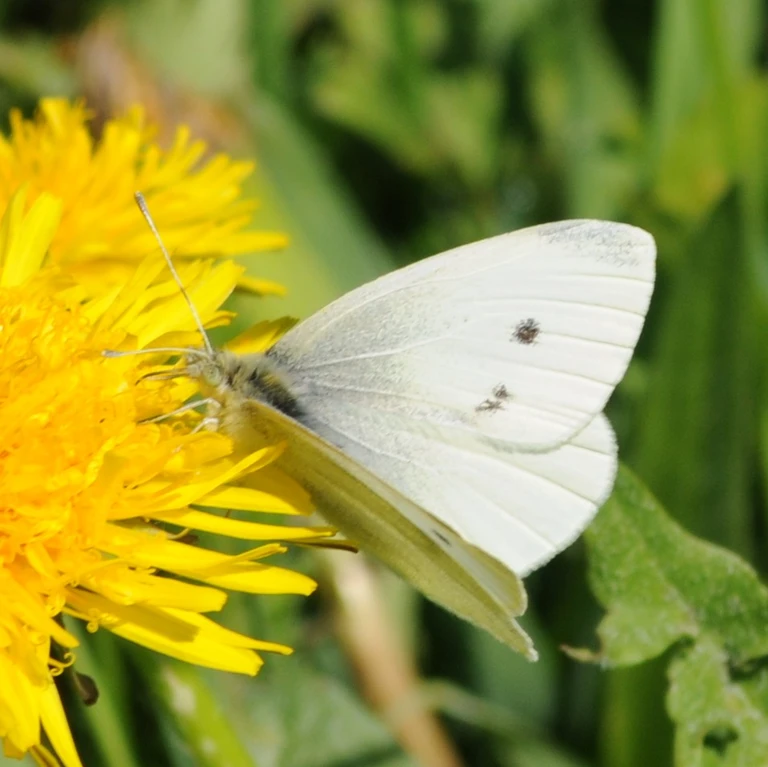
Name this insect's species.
Pieris rapae
